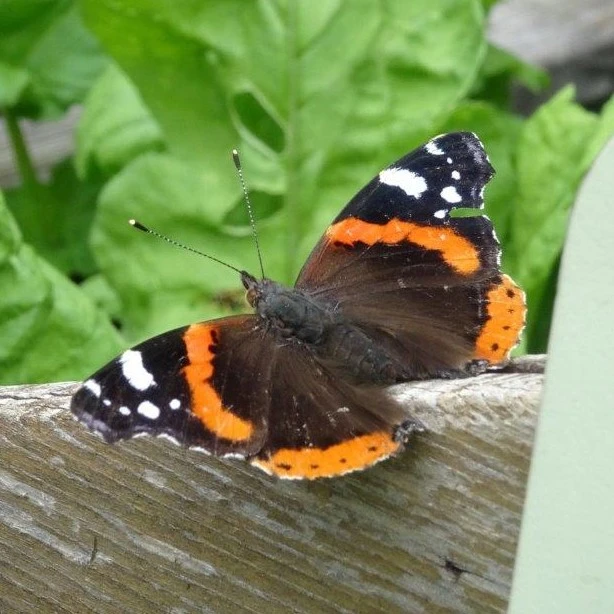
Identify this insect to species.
Vanessa atalanta
